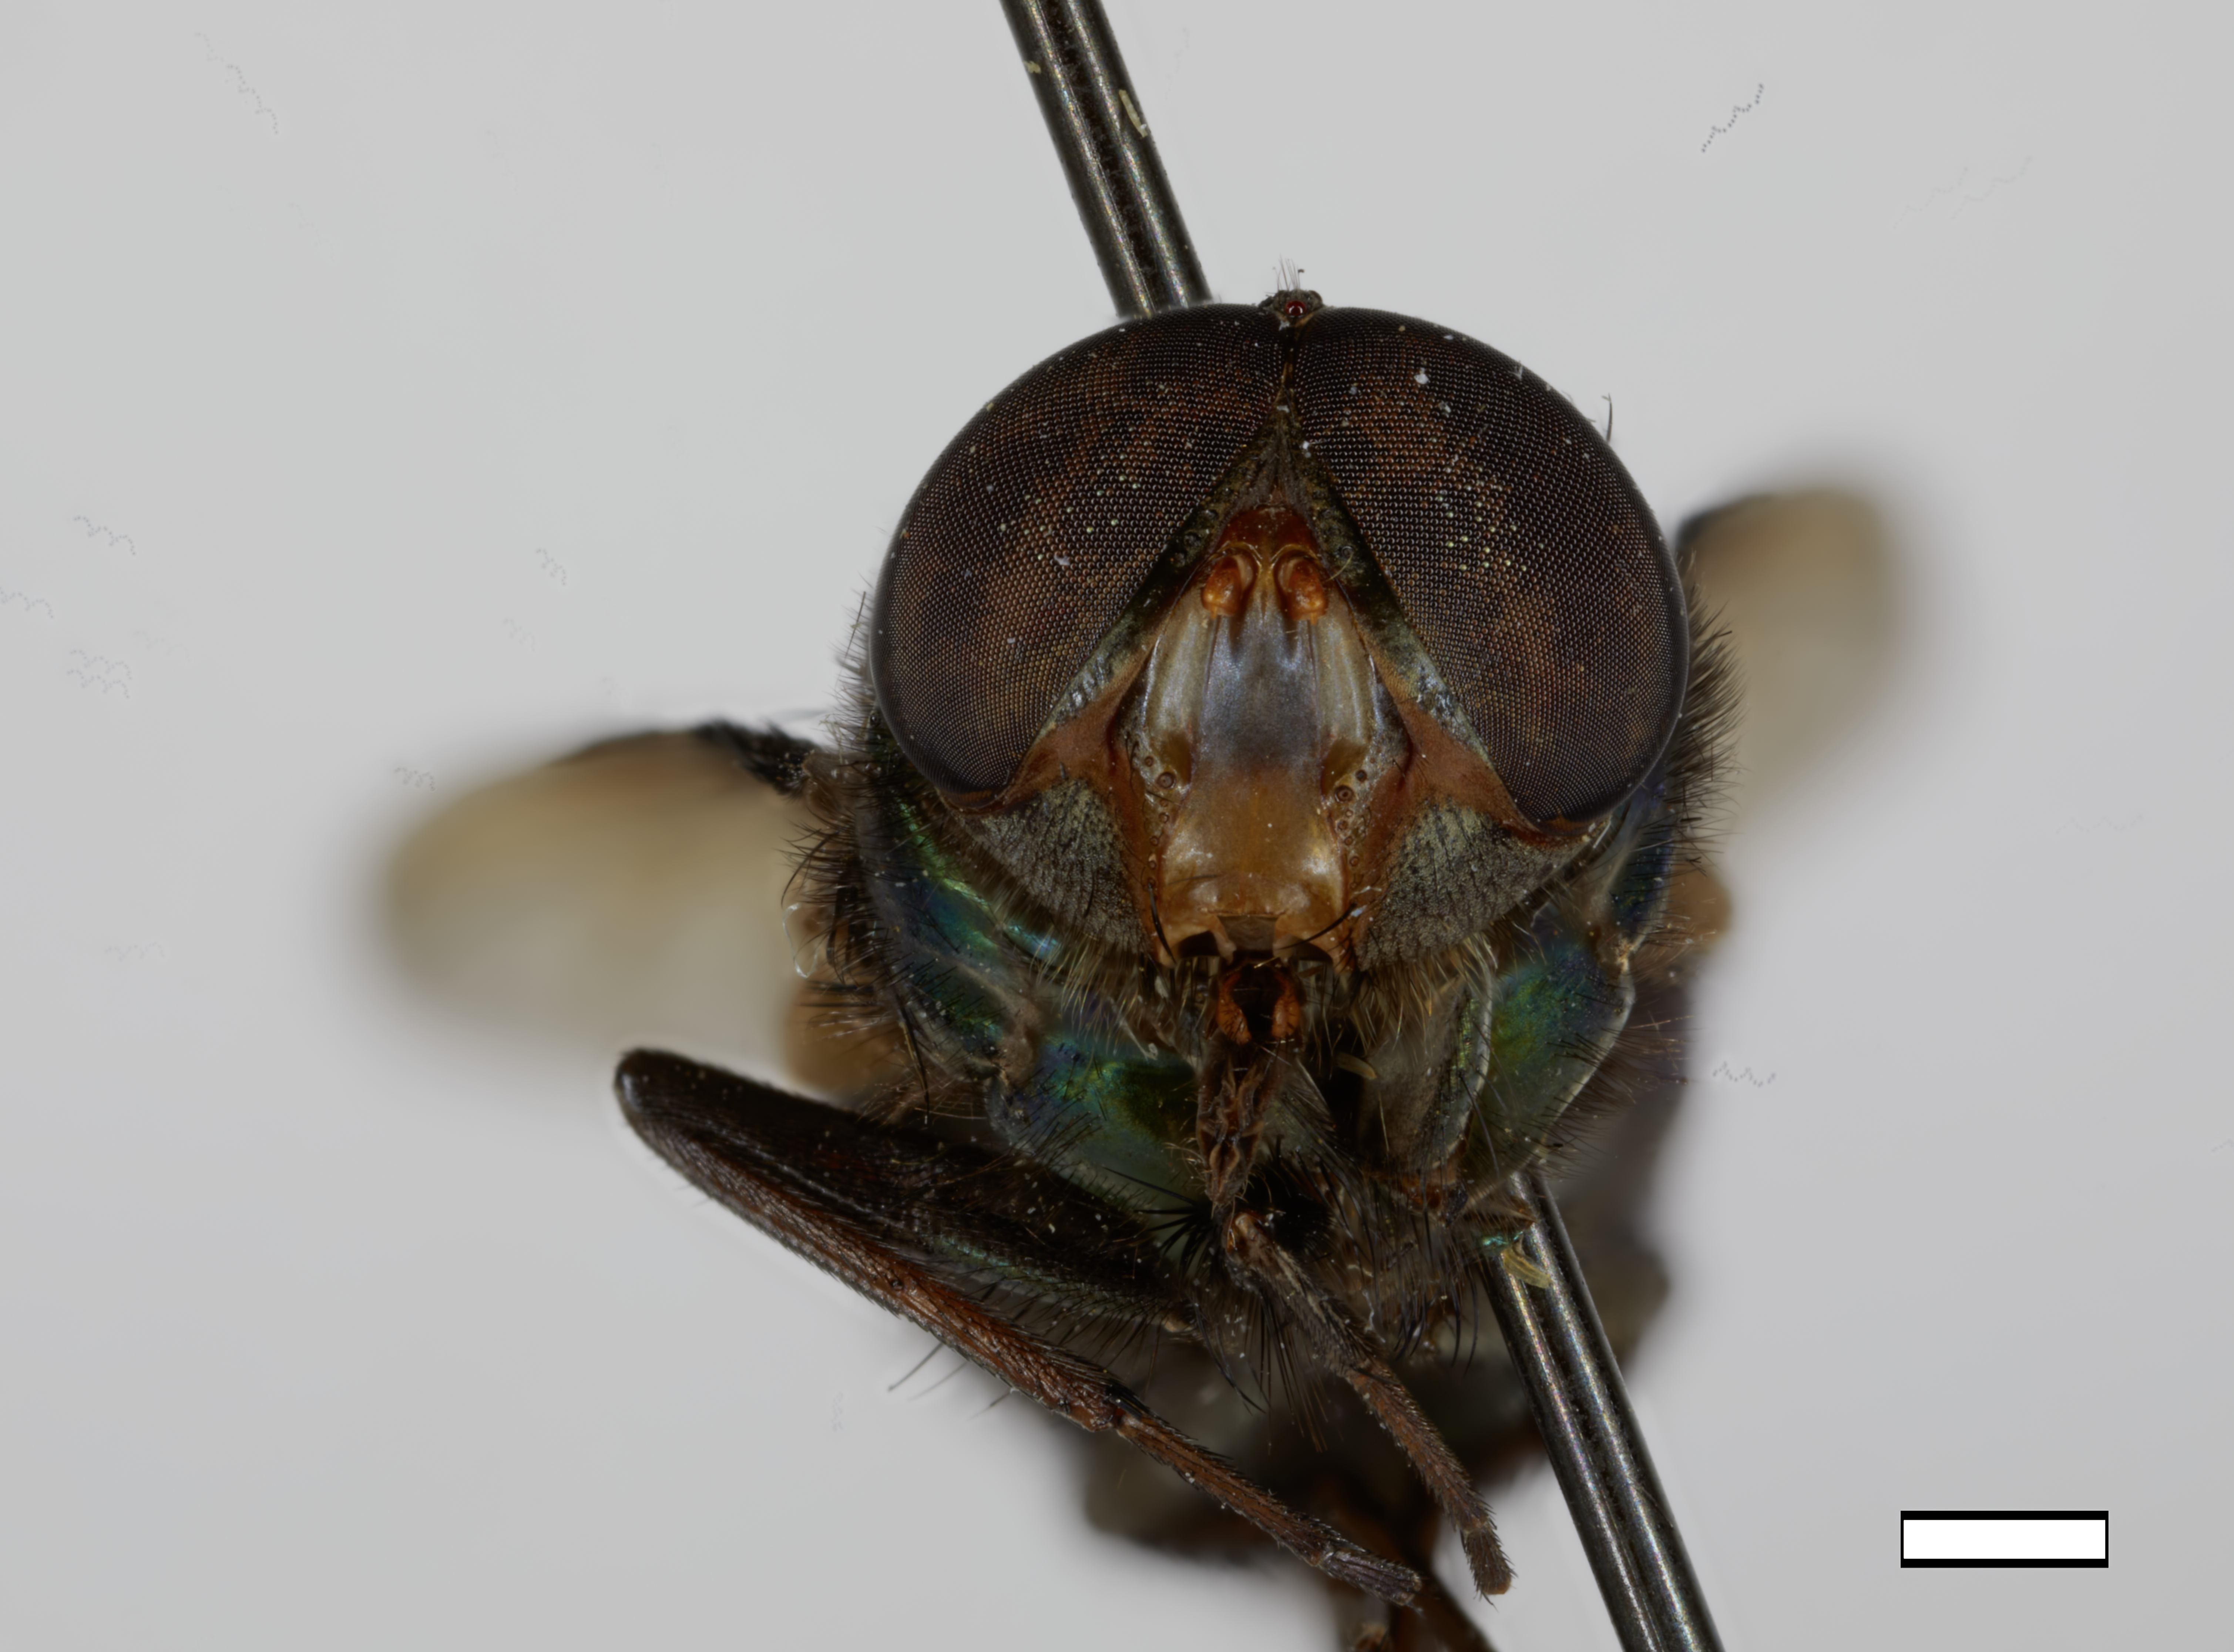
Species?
Isomyia facialis
